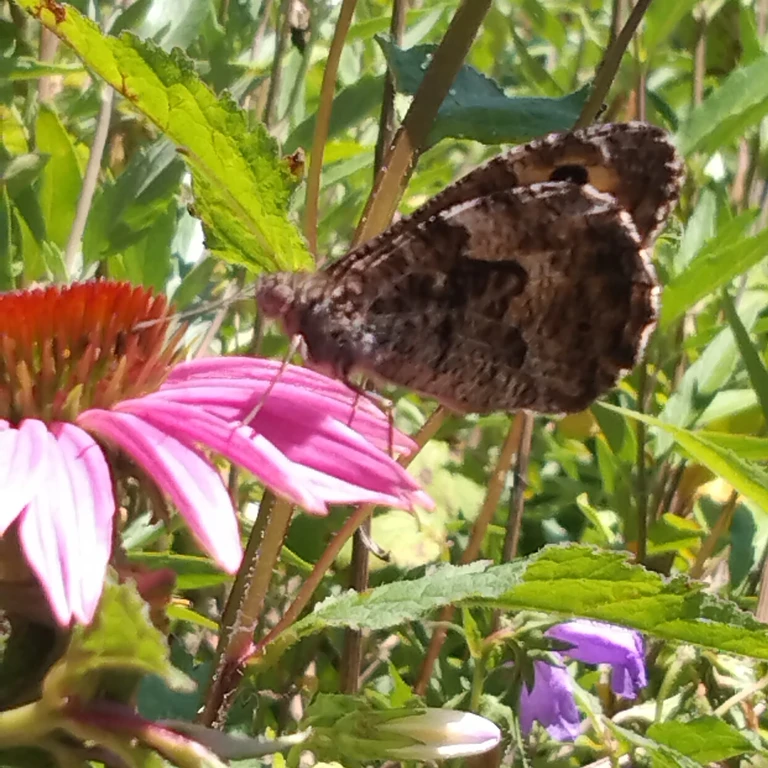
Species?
Hipparchia semele
